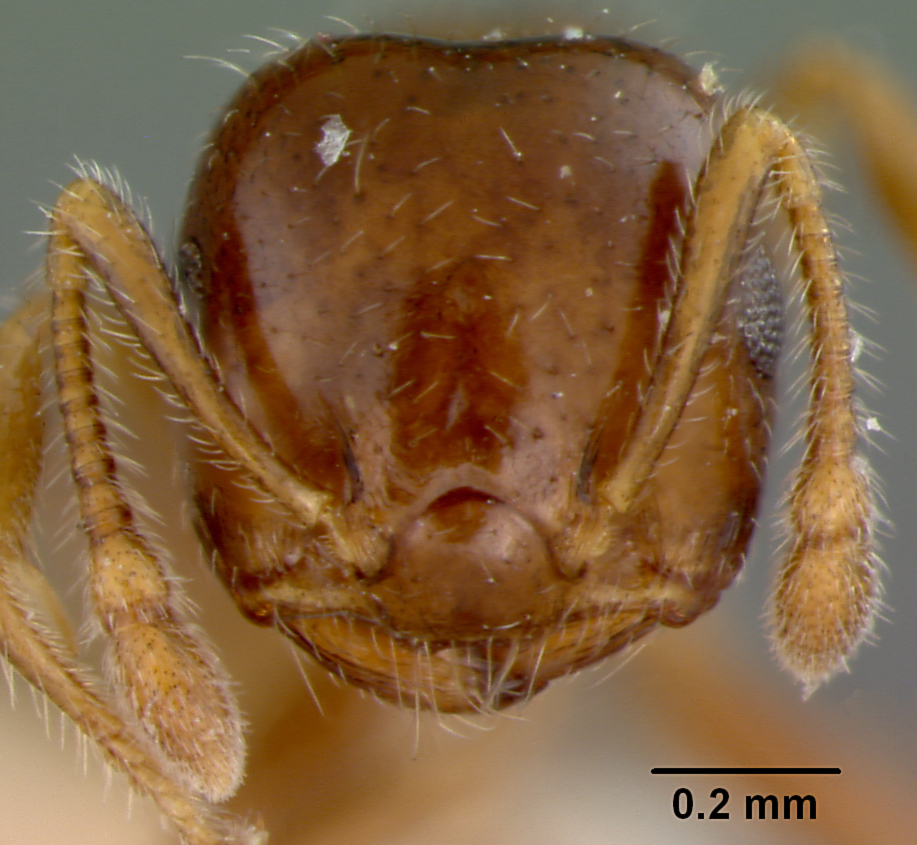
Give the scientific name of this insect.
Crematogaster karawaiewi
